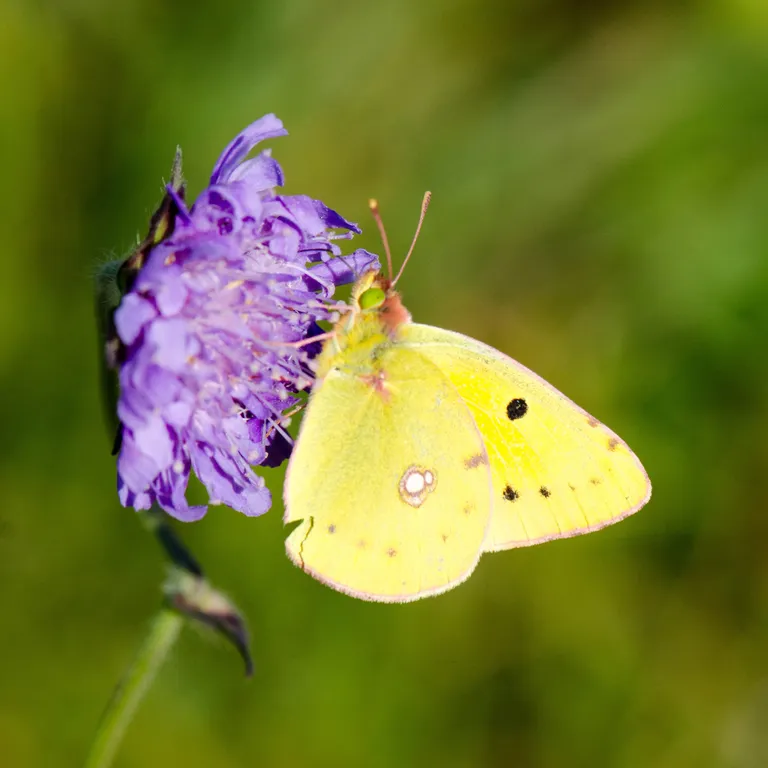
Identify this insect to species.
Colias croceus
